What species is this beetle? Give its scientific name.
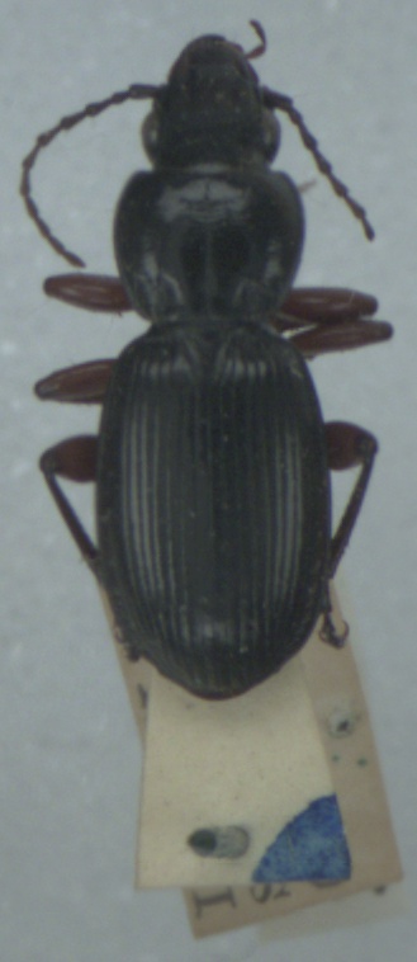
Pterostichus madidus
